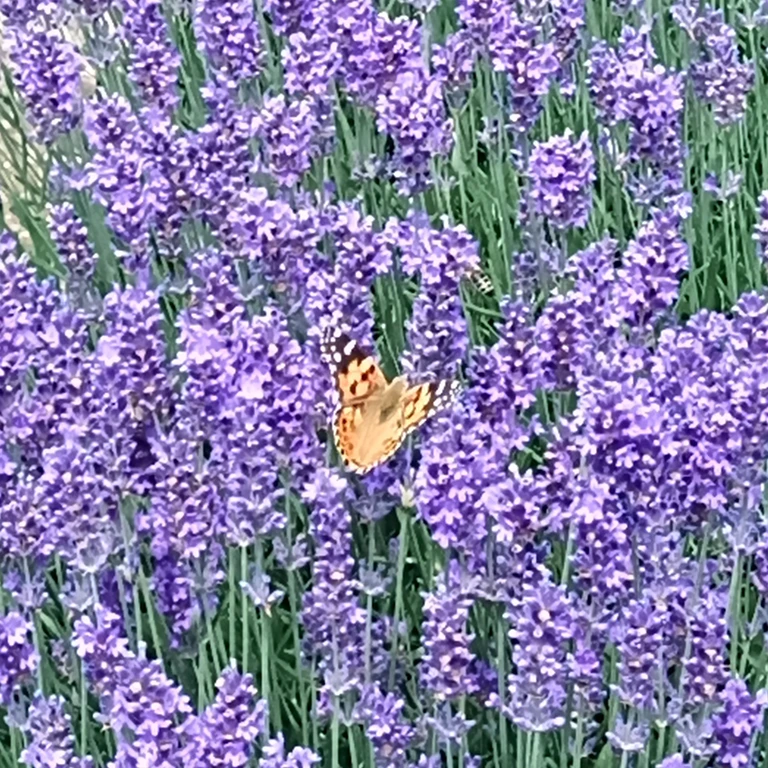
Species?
Vanessa cardui
